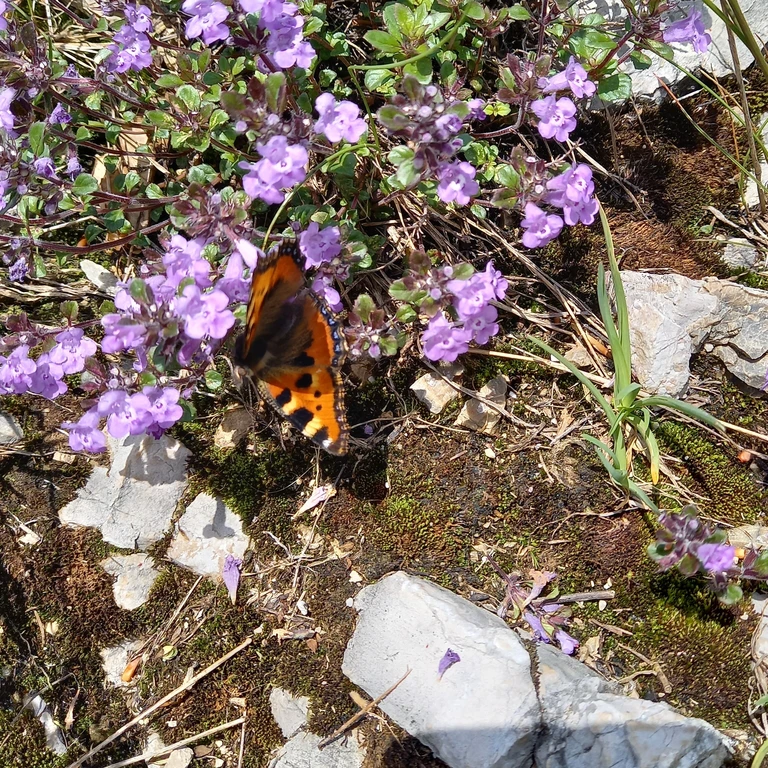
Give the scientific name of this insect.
Aglais urticae
